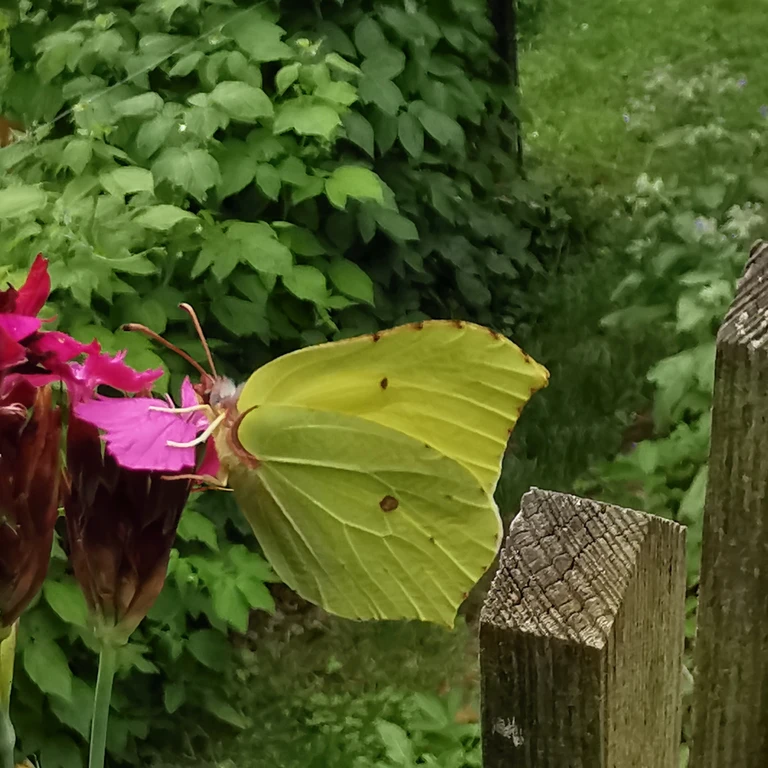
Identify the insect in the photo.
Gonepteryx rhamni
